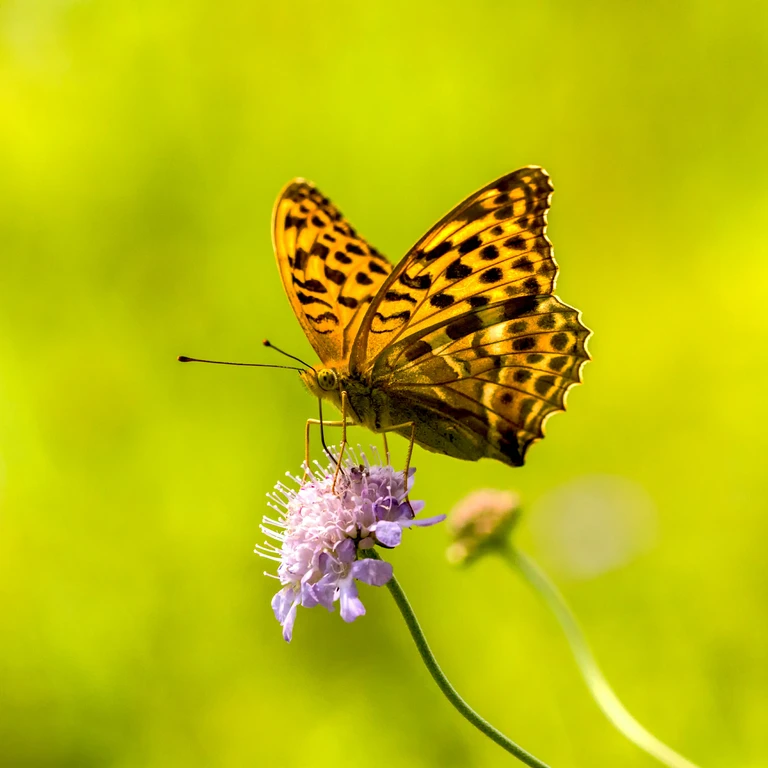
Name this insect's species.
Argynnis paphia
